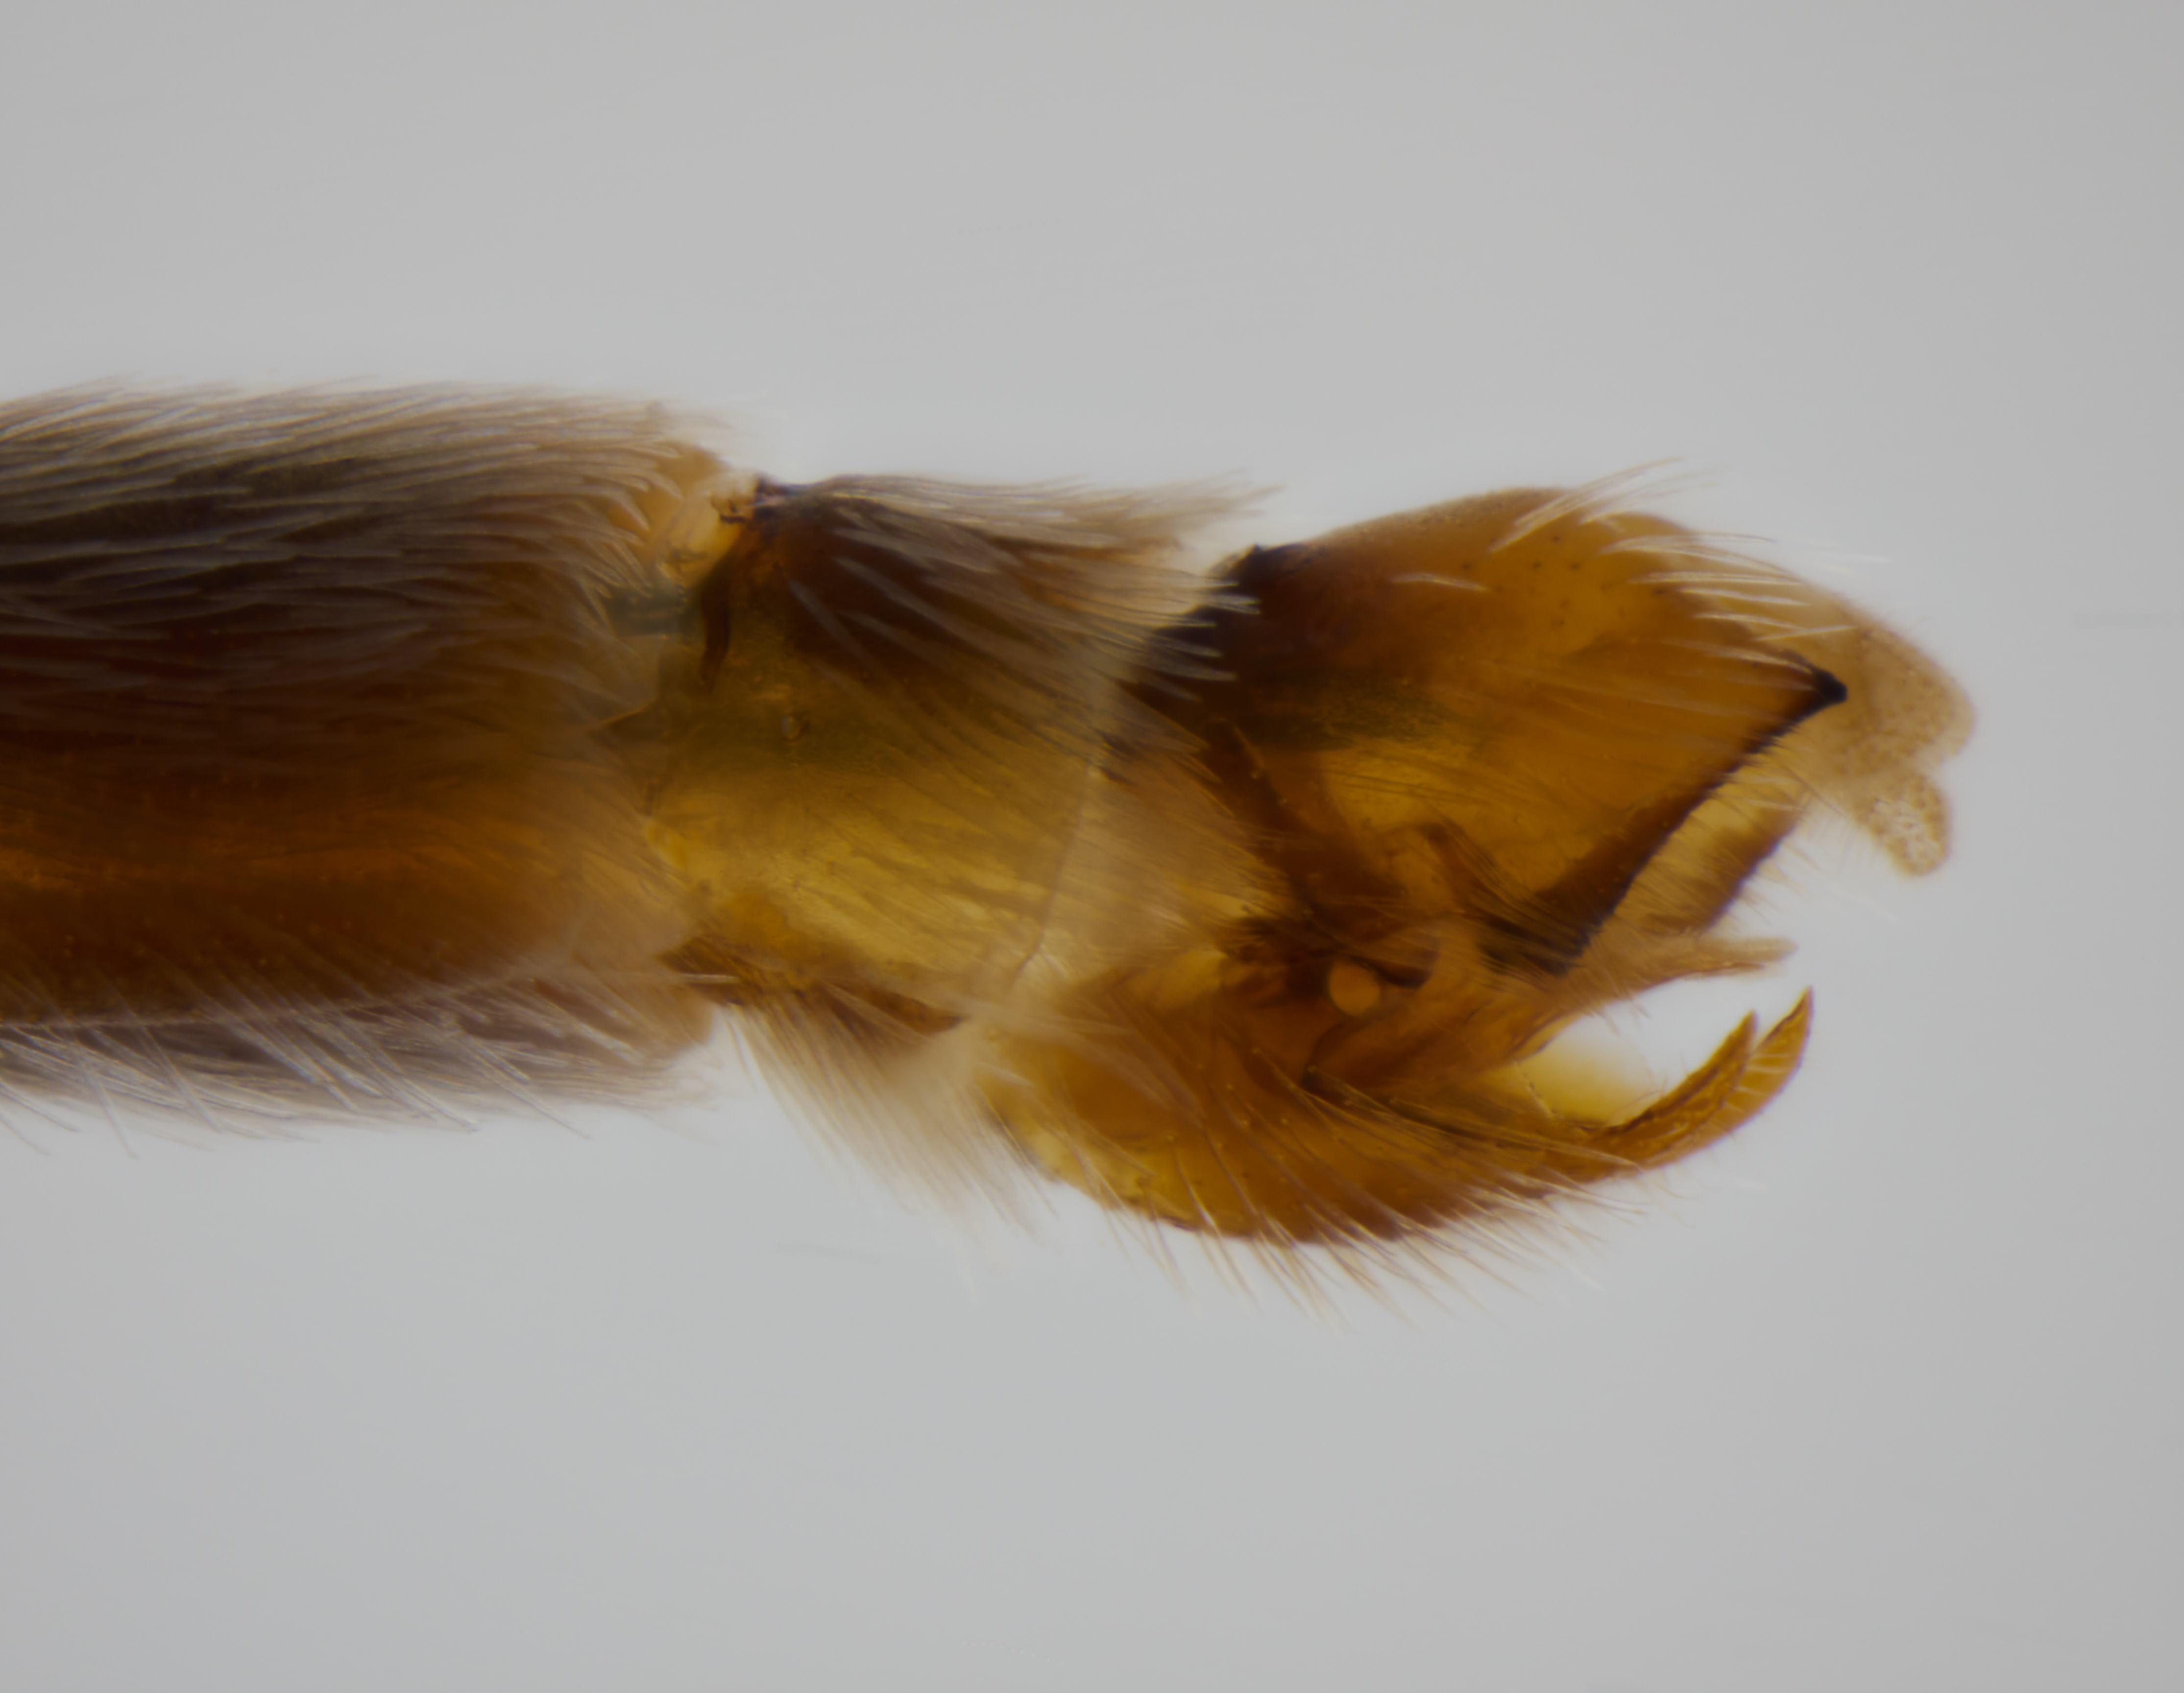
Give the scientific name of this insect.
Eremohaplomydas gobabebensis
